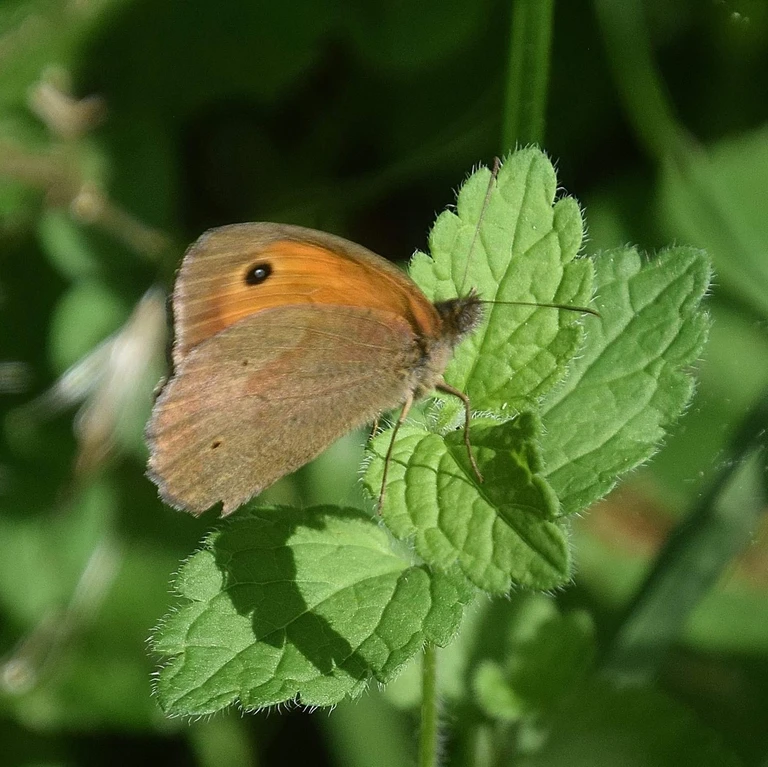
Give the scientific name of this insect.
Maniola jurtina
